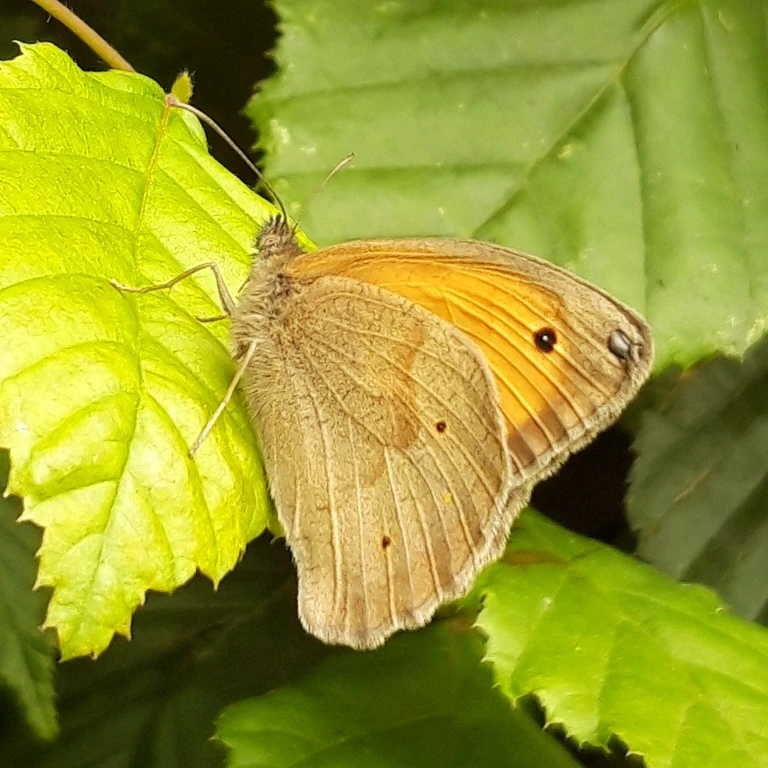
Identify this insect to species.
Maniola jurtina
